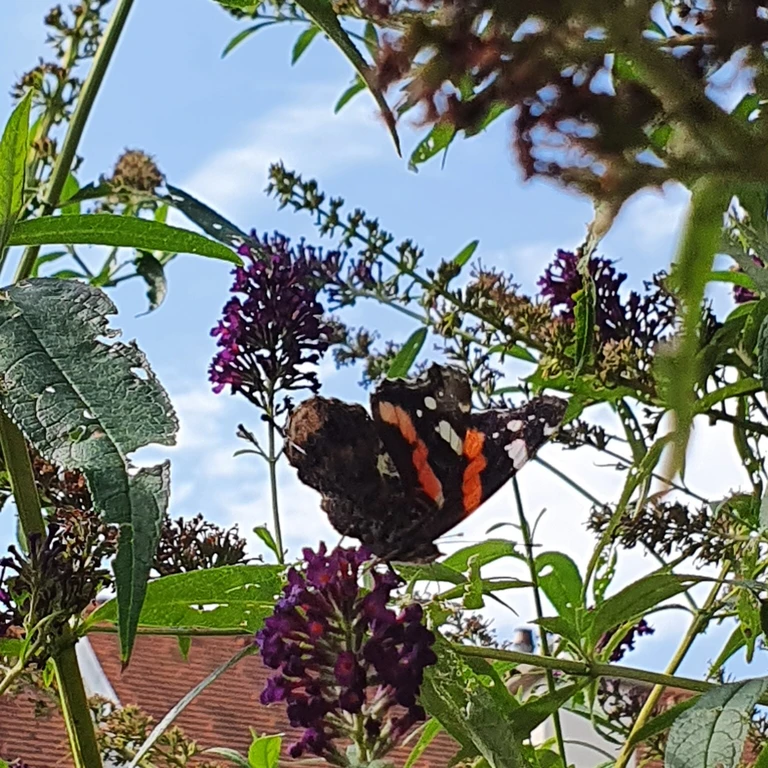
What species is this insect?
Vanessa atalanta
